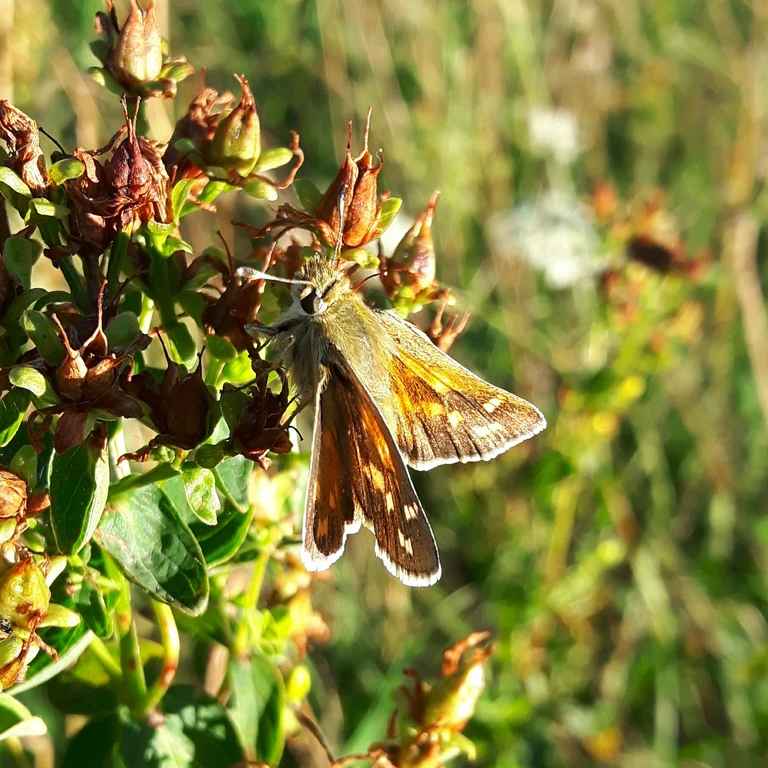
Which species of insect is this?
Hesperia comma
